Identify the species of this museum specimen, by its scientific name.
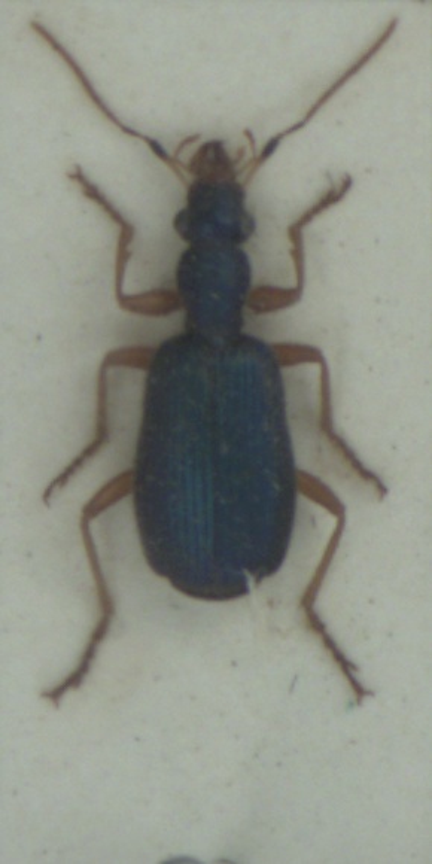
Drypta dentata
